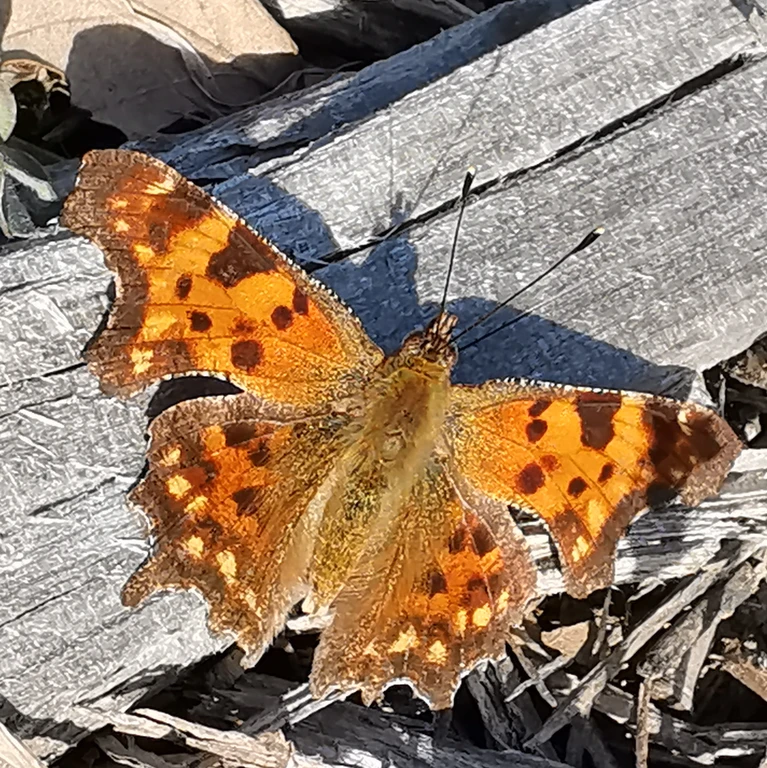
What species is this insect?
Polygonia c-album
